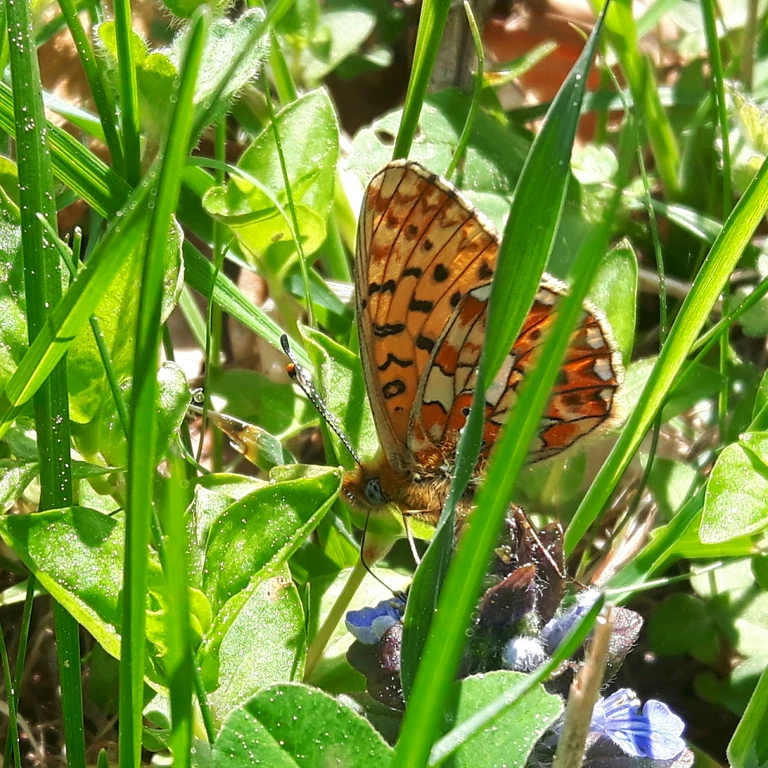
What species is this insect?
Boloria euphrosyne (also Clossiana euphrosyne)
